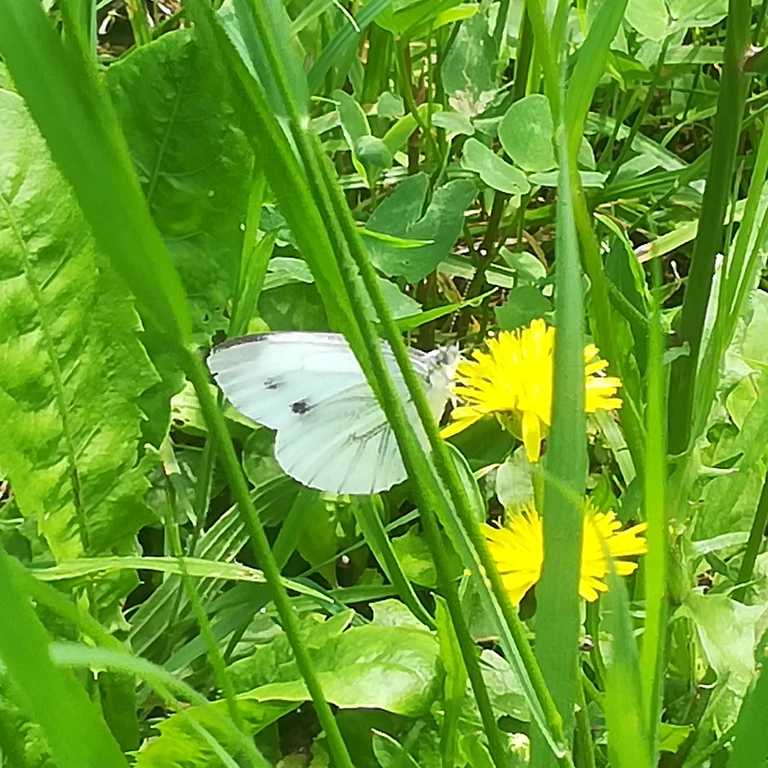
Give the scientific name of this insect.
Pieris napi
